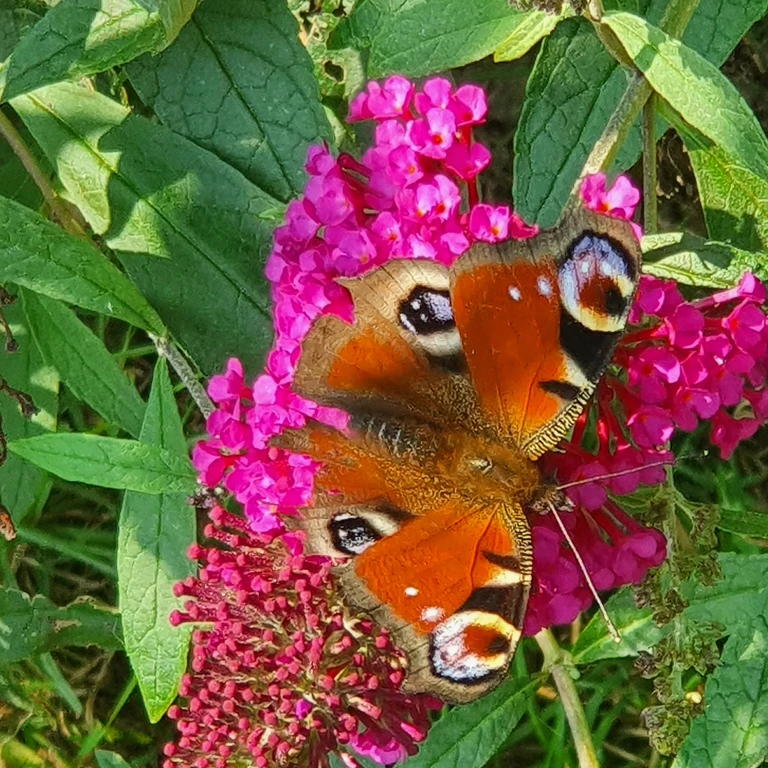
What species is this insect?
Aglais io
